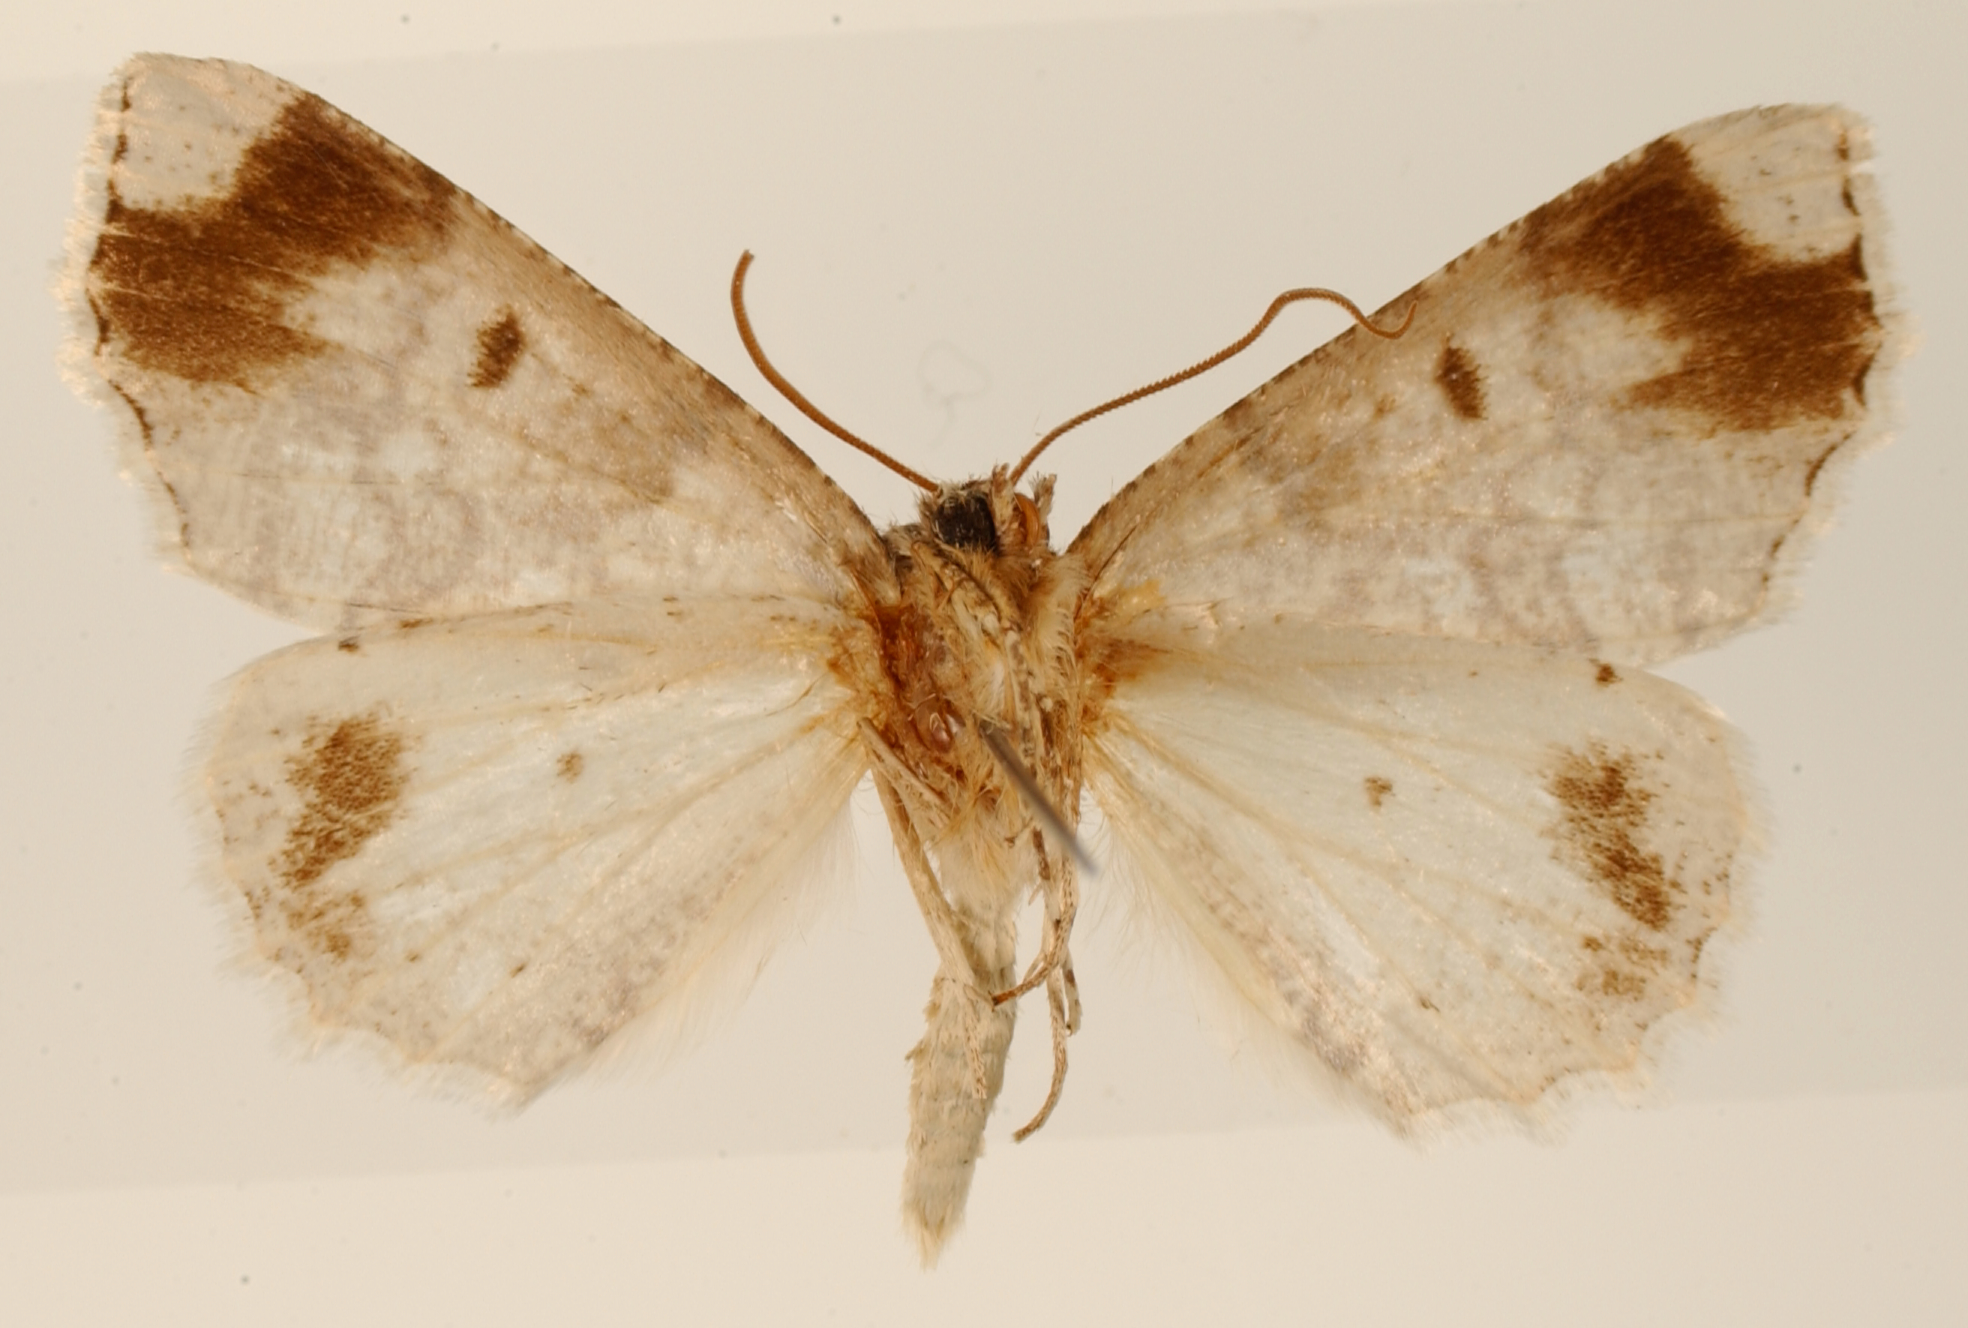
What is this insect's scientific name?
Brachyctenistis serricornis
